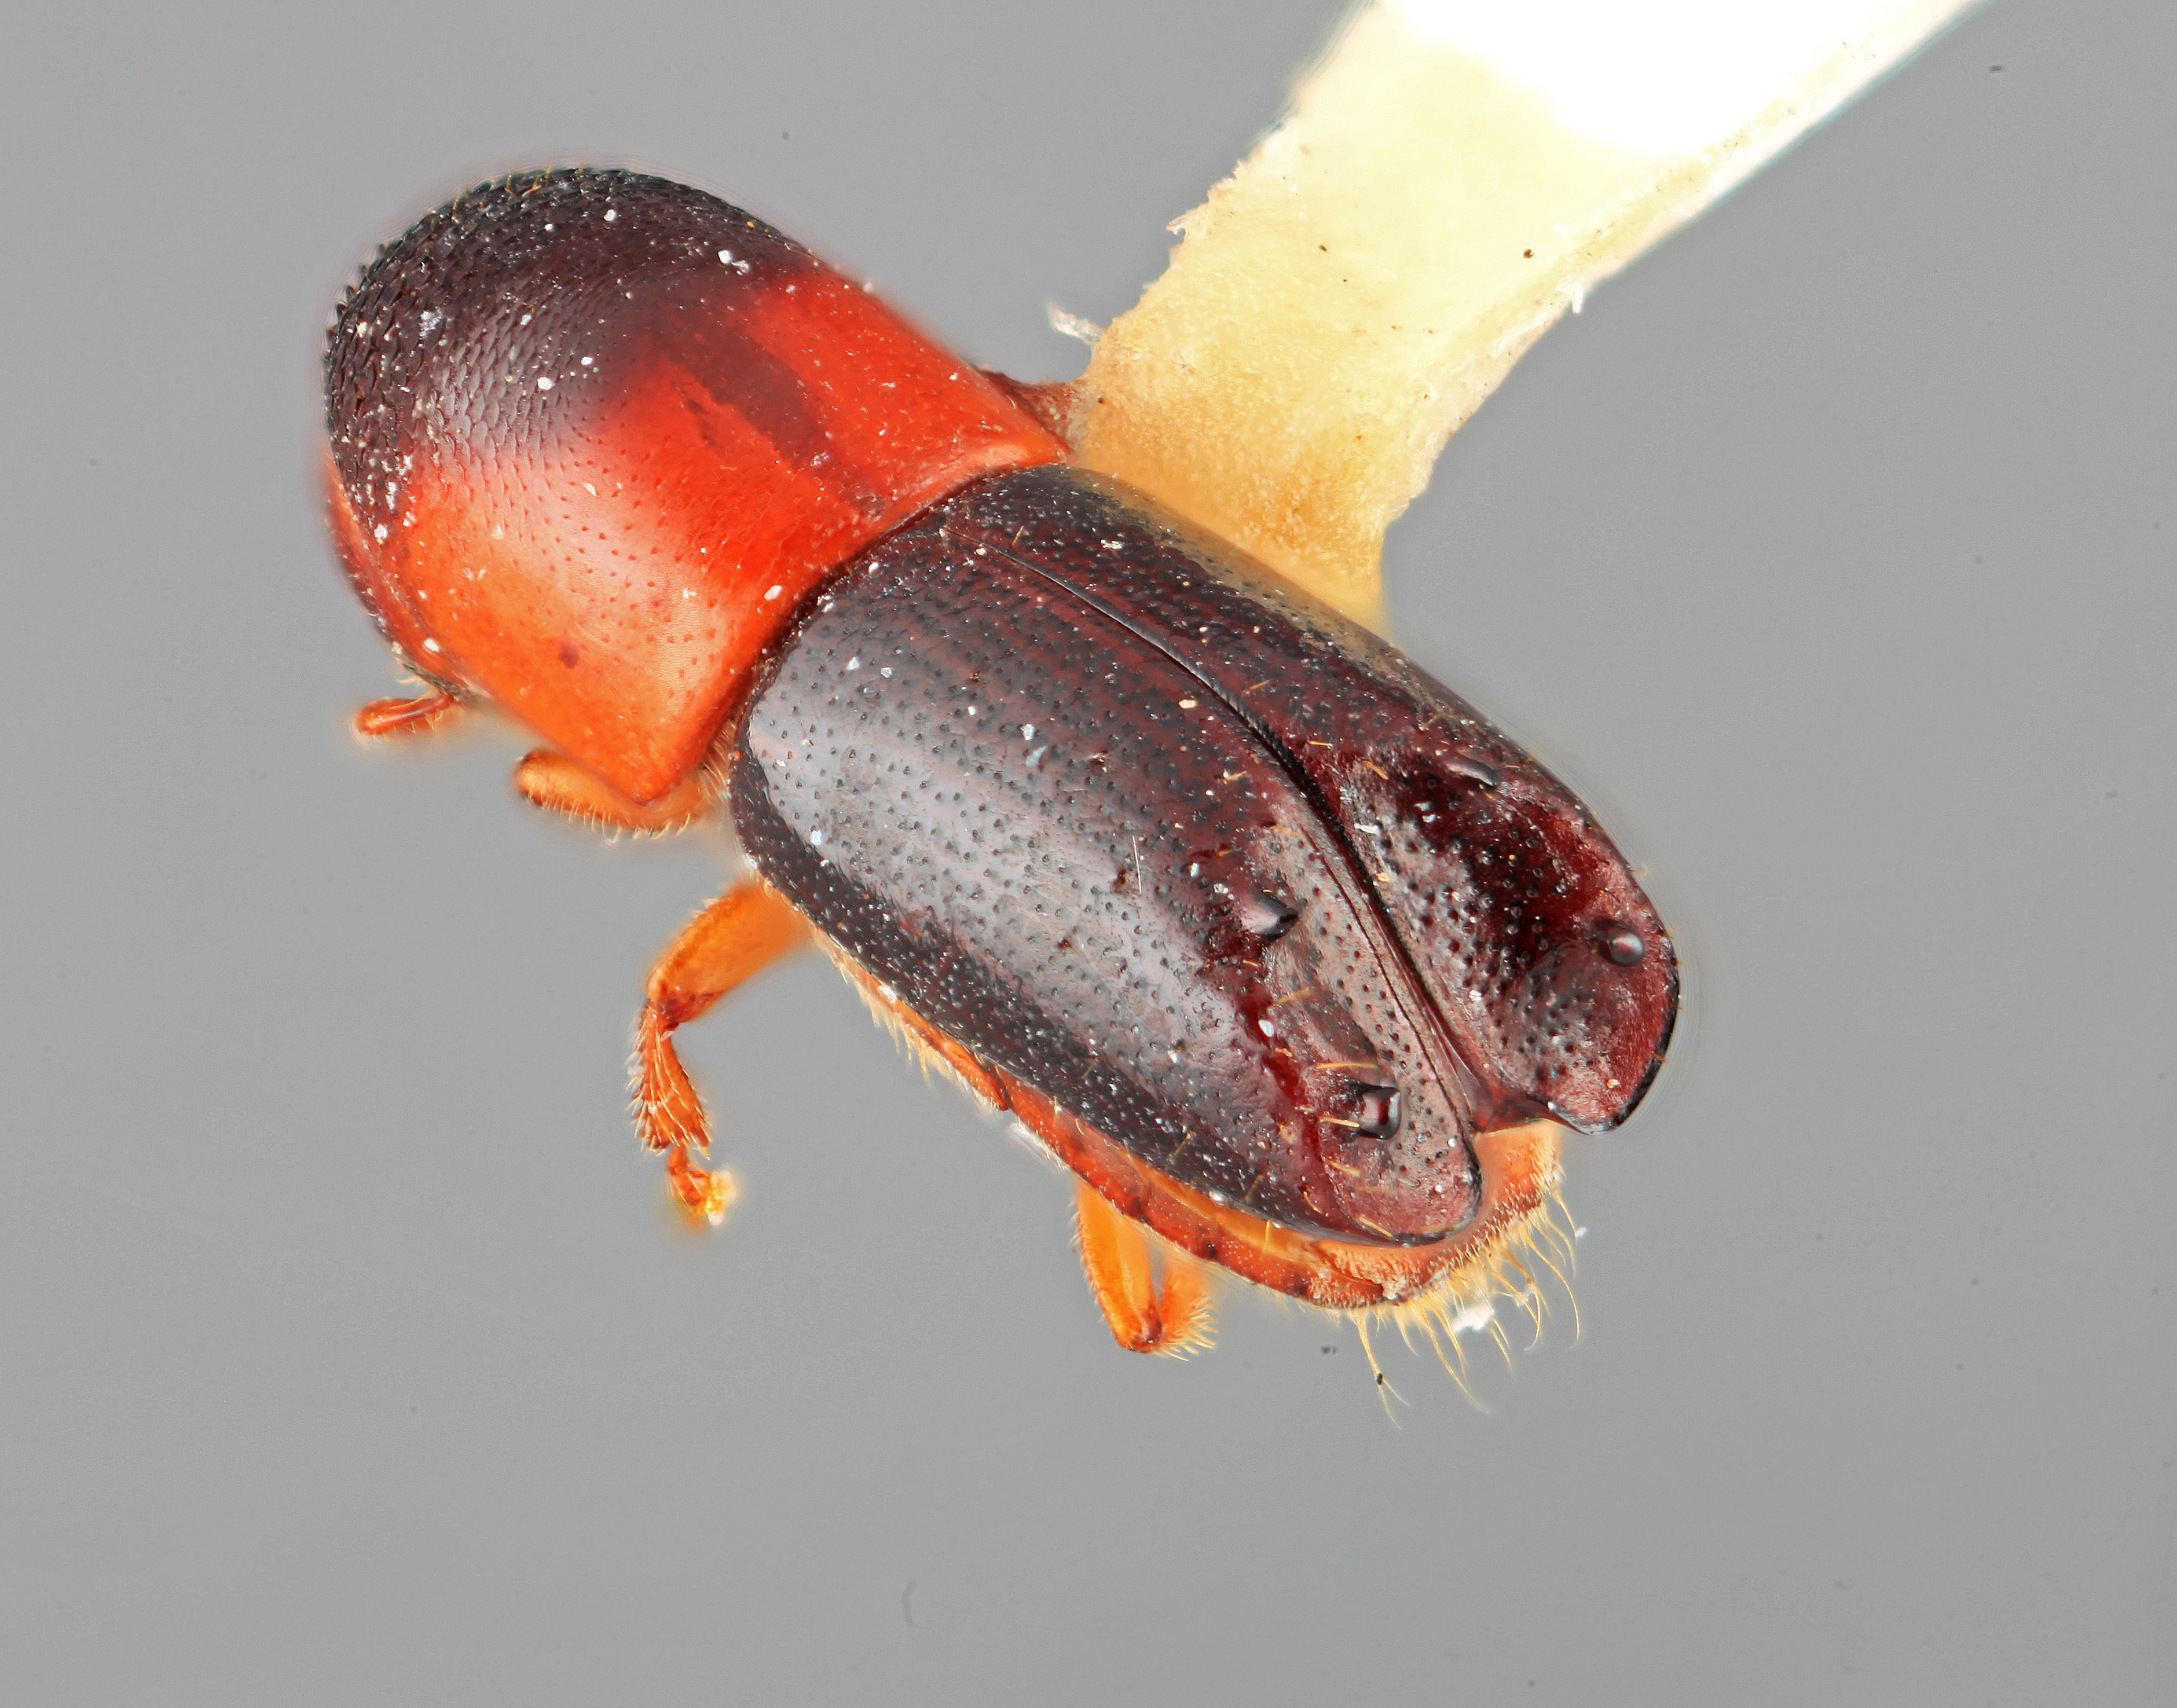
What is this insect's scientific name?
Tricolus nayaritensis
